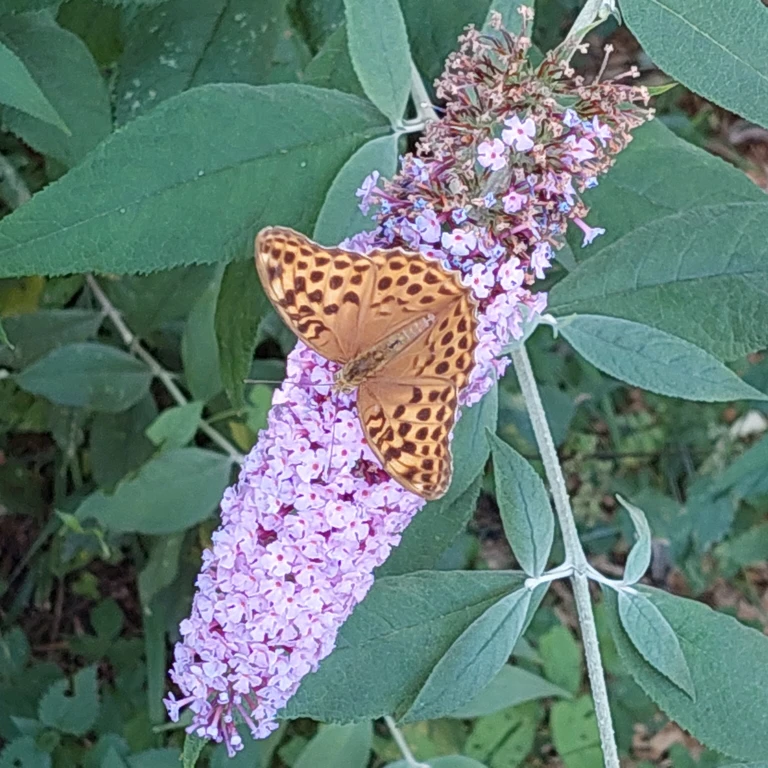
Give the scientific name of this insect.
Argynnis paphia
